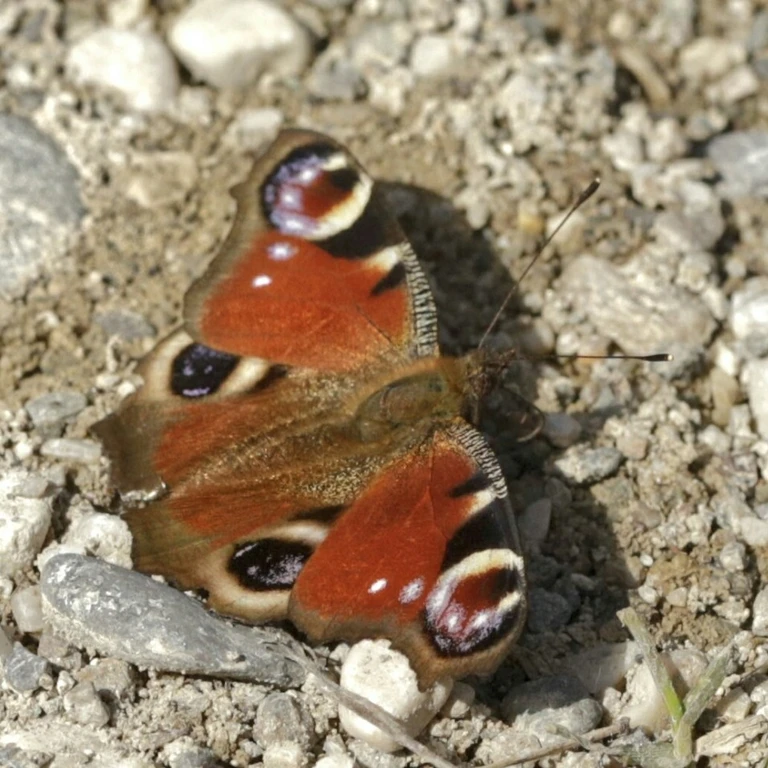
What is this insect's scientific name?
Aglais io
